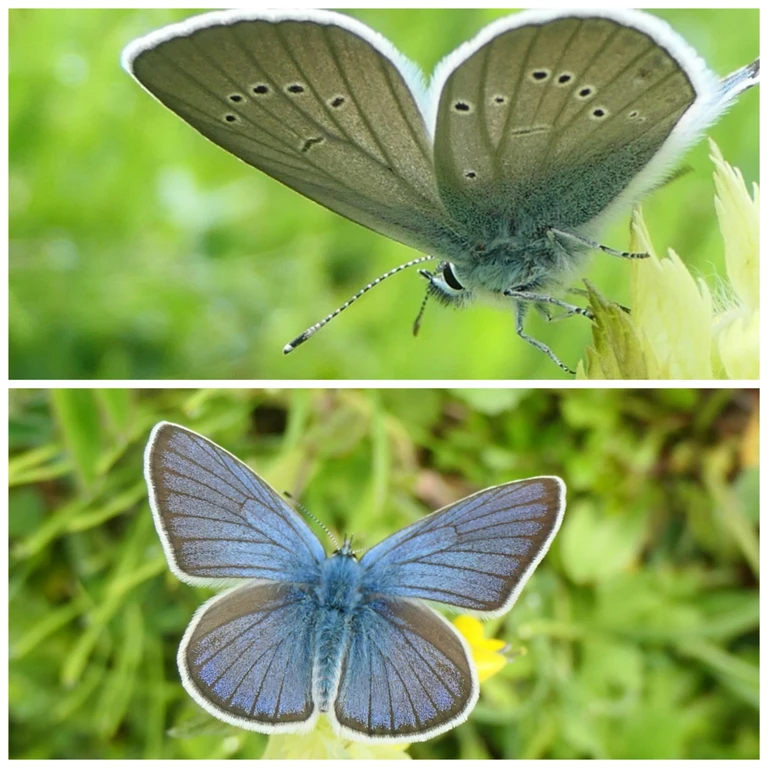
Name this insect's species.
Cyaniris semiargus
